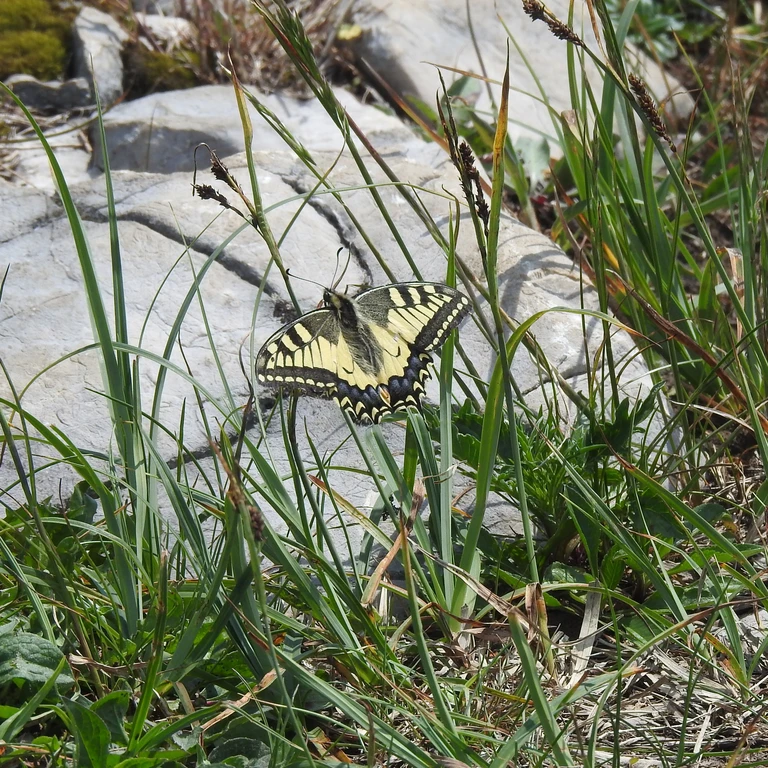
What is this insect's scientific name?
Papilio machaon
